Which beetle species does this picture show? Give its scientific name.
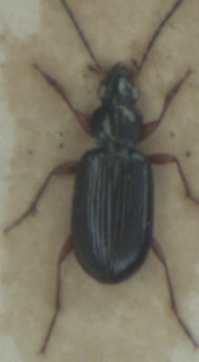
Bembidion decorum
